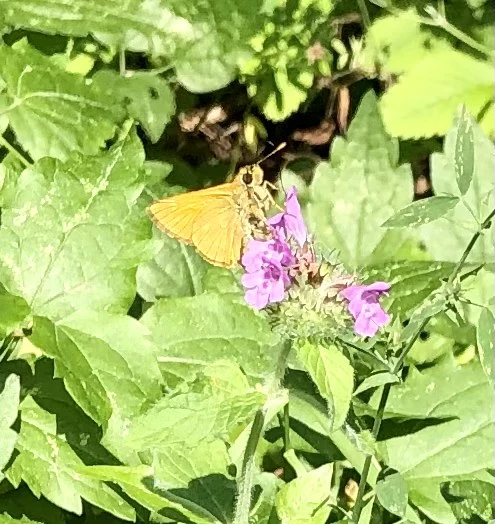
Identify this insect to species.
Ochlodes sylvanus (also Ochlodes venata)
